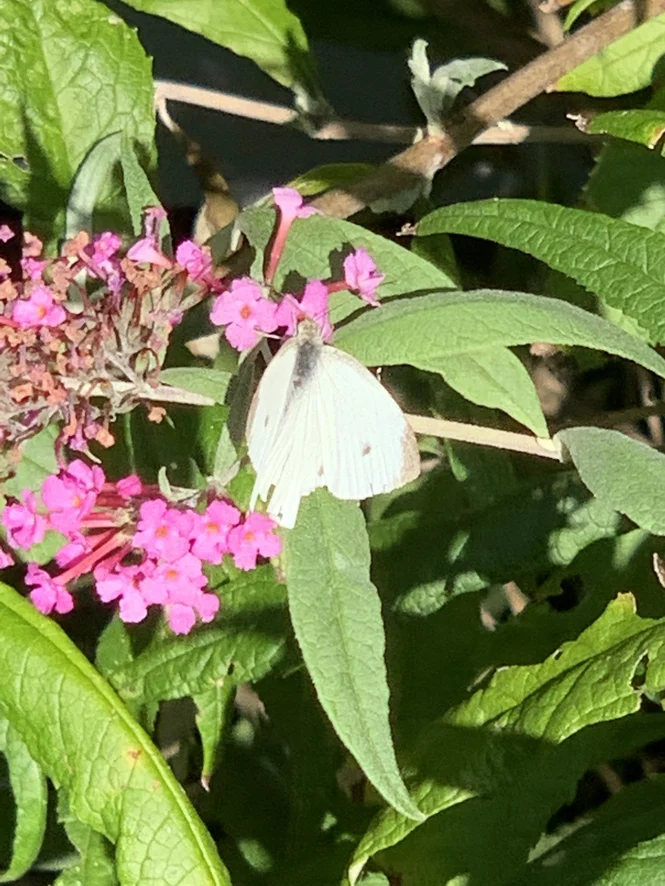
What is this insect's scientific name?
Pieris rapae
